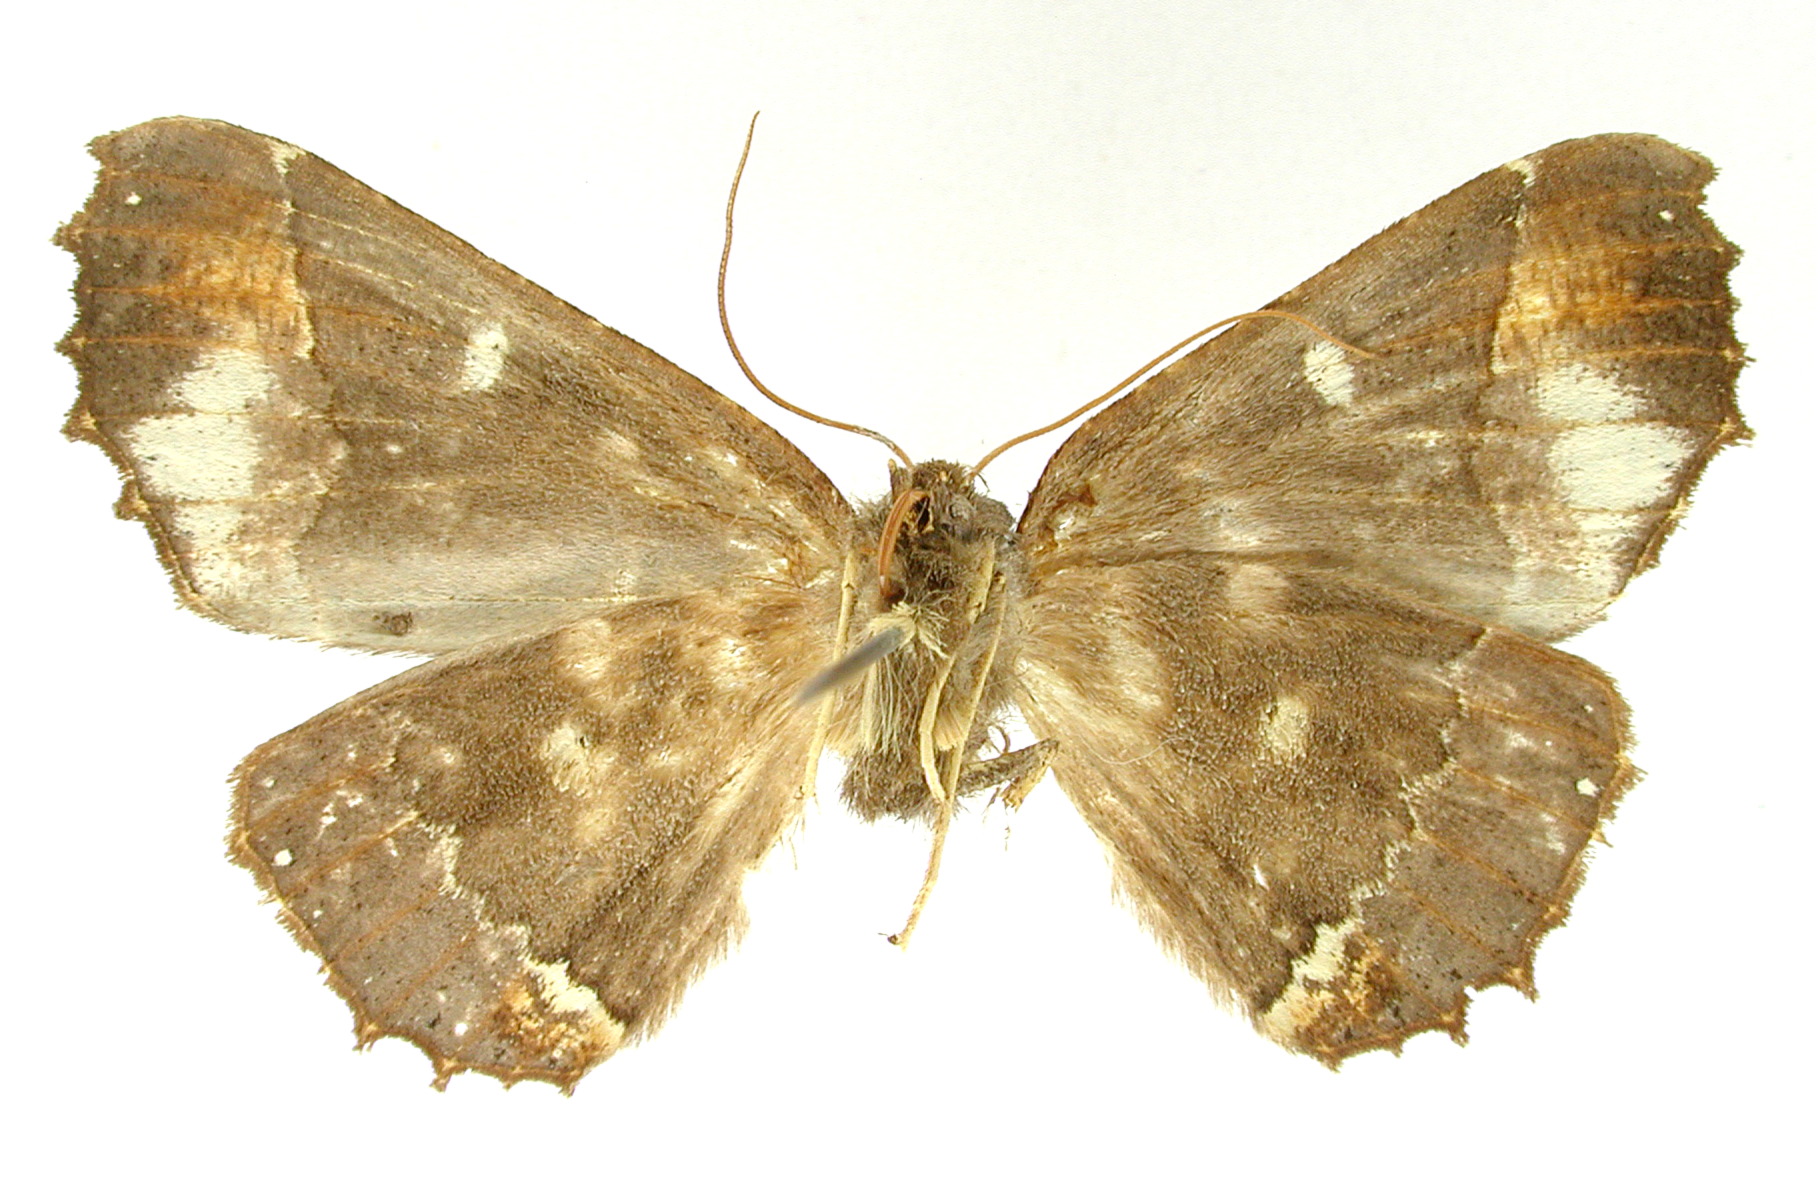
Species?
Pero dunca
